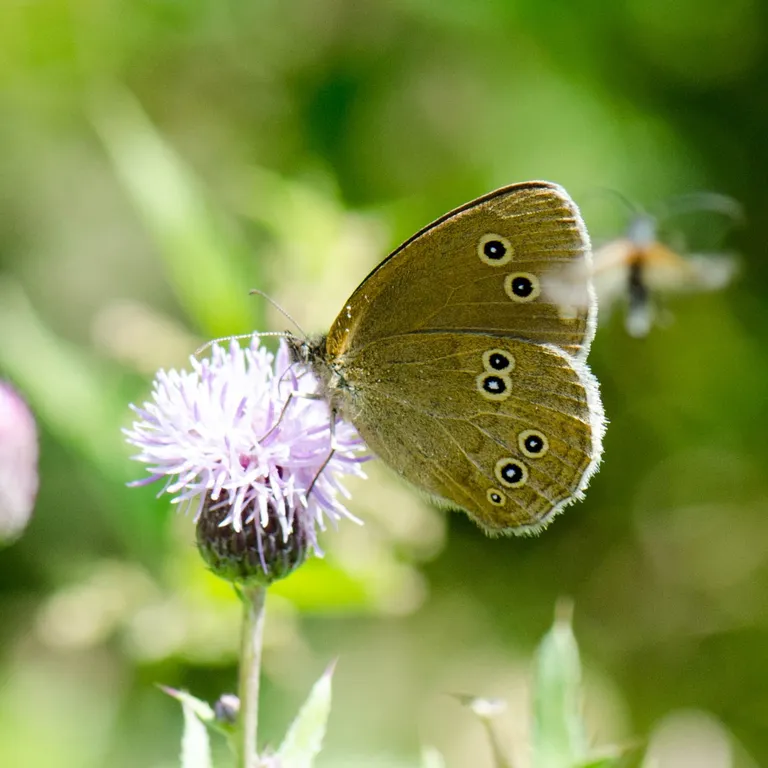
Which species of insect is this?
Aphantopus hyperantus
